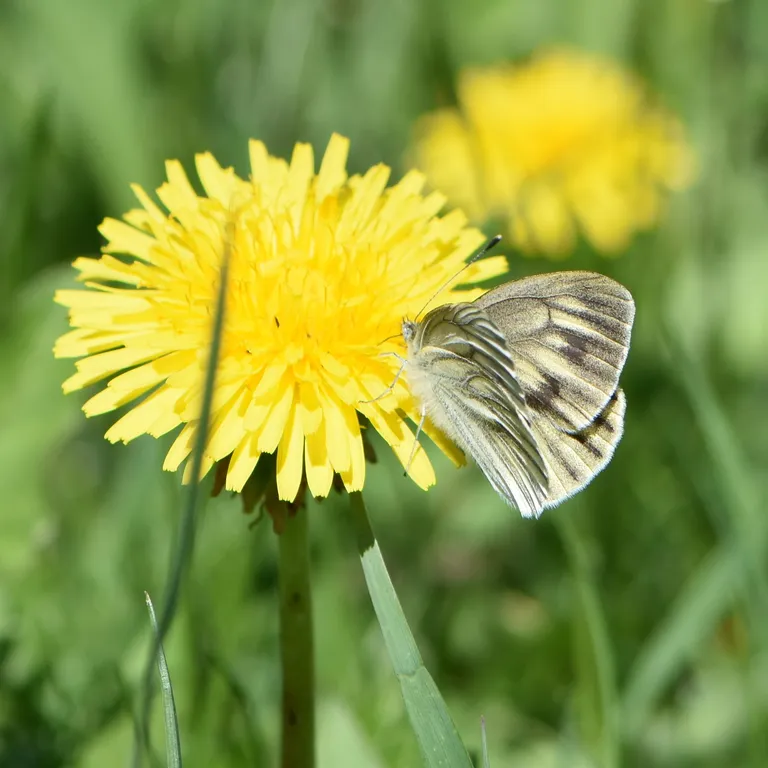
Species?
Pieris bryoniae
